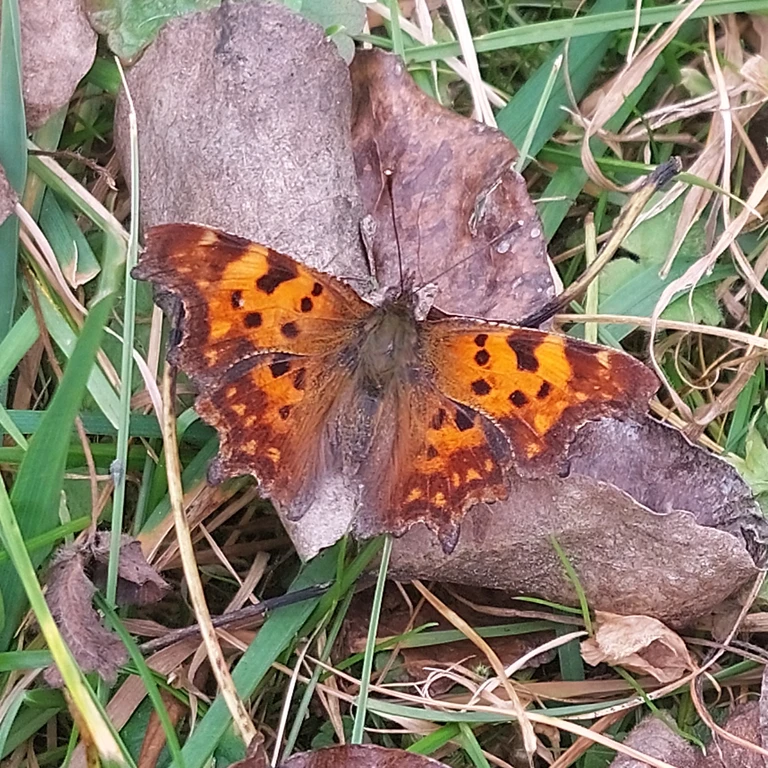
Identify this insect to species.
Polygonia c-album
